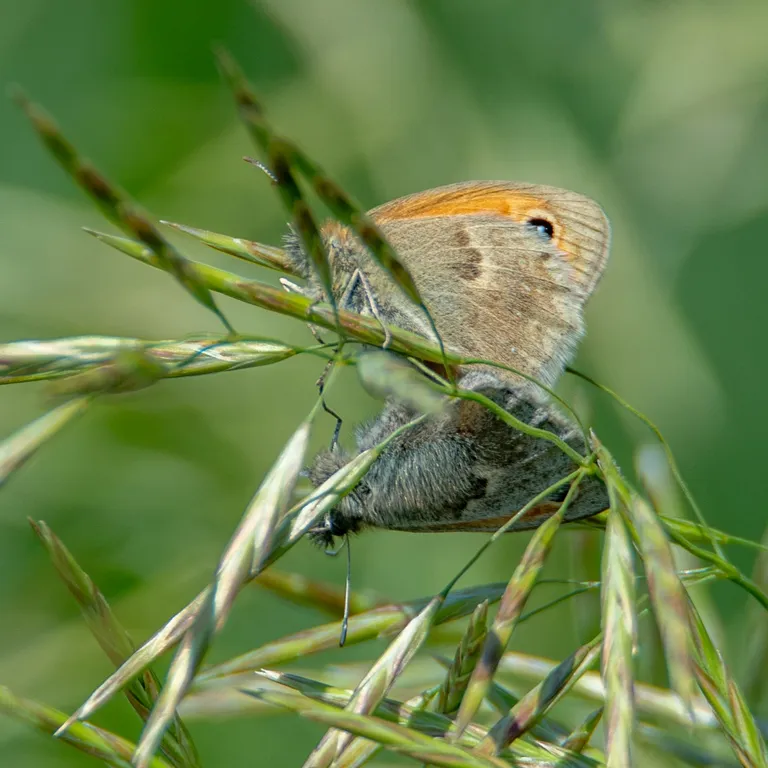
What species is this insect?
Coenonympha pamphilus
